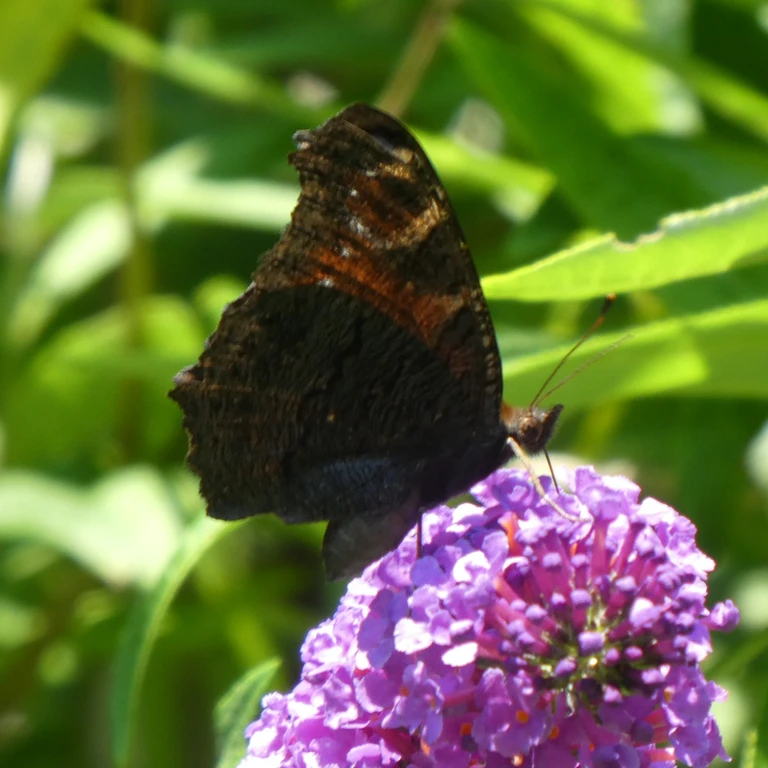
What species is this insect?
Aglais io
